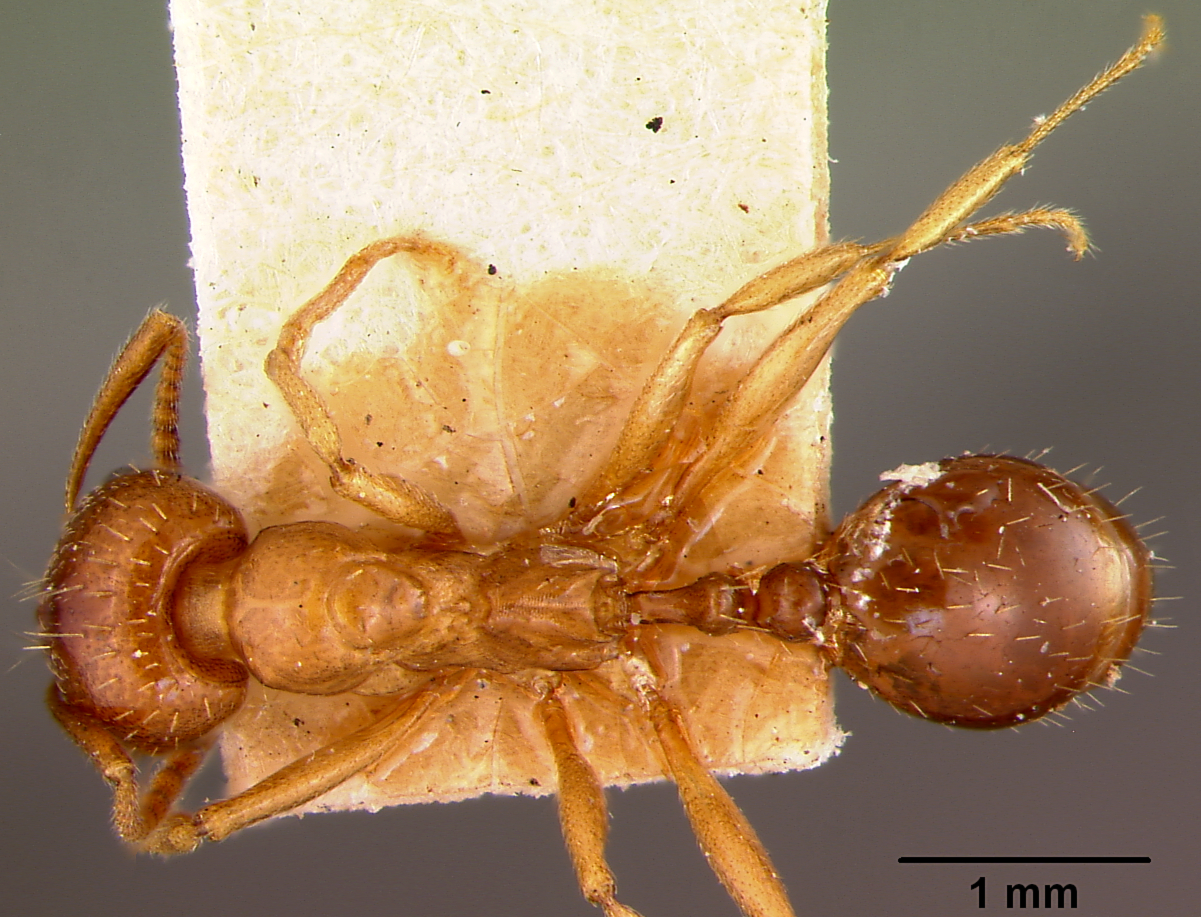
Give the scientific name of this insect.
Aphaenogaster subterranea
